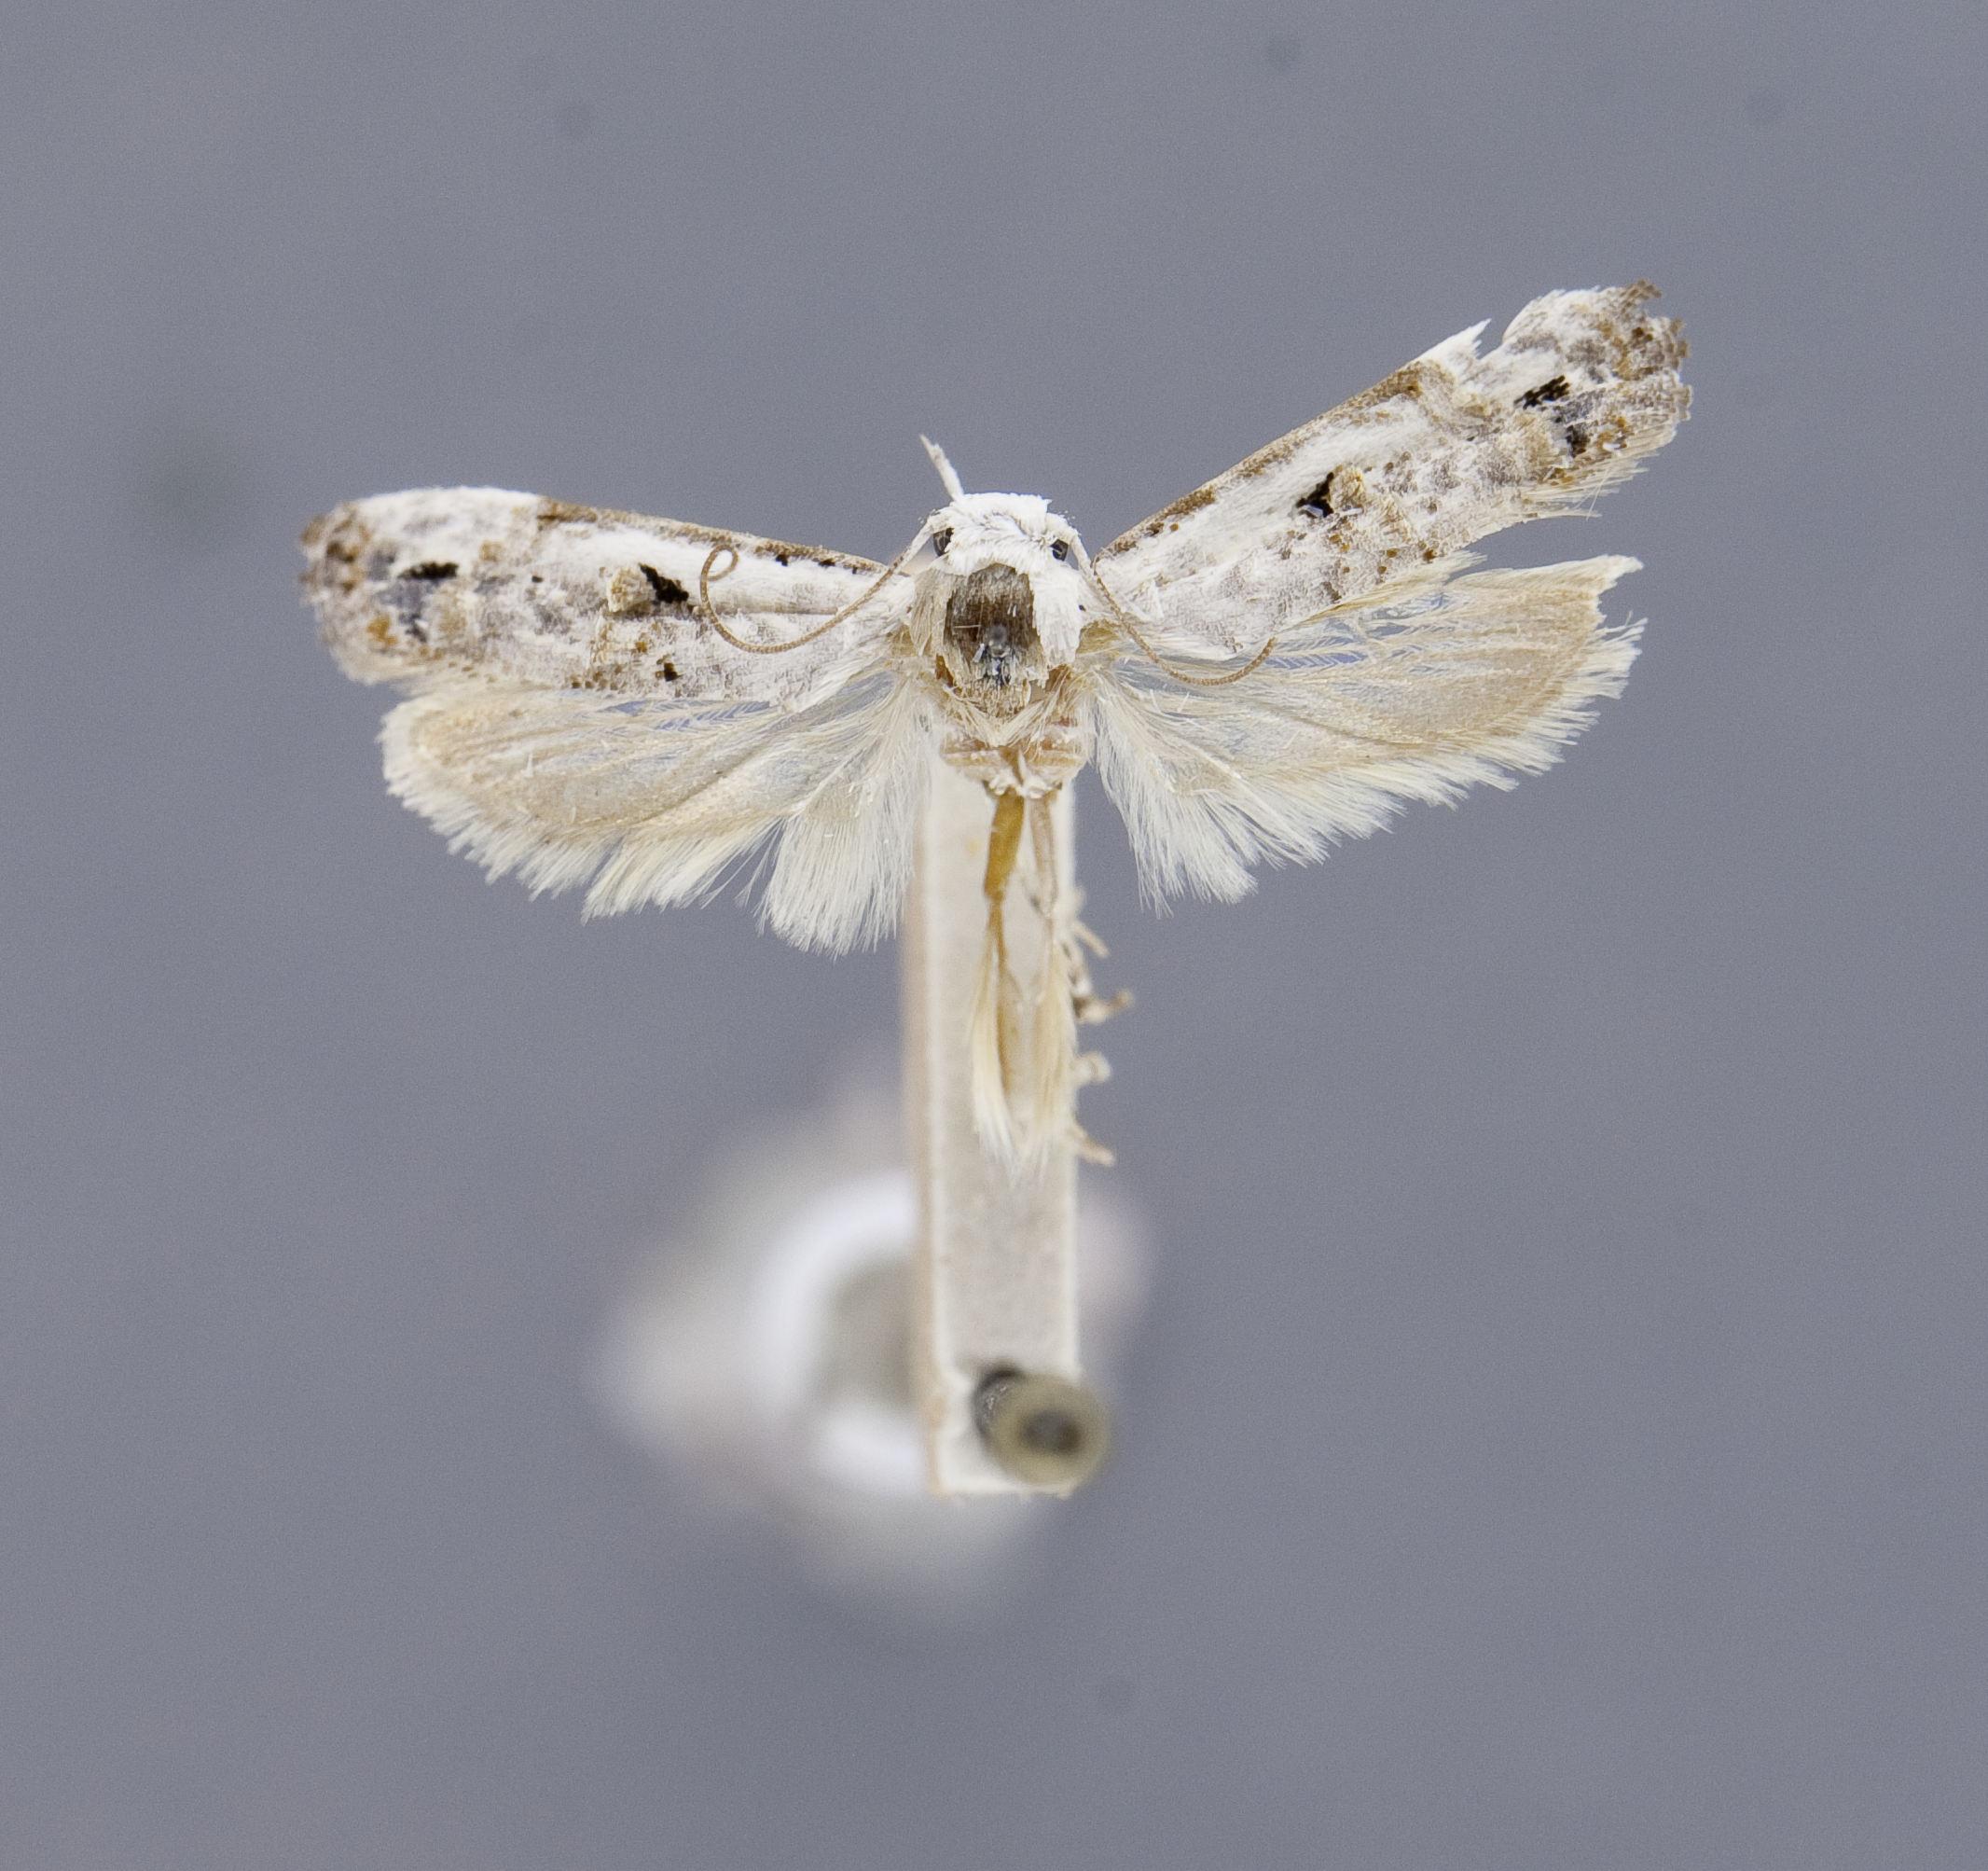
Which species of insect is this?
Erysiptila clevelandi (also Borkhausenia clevelandi)
